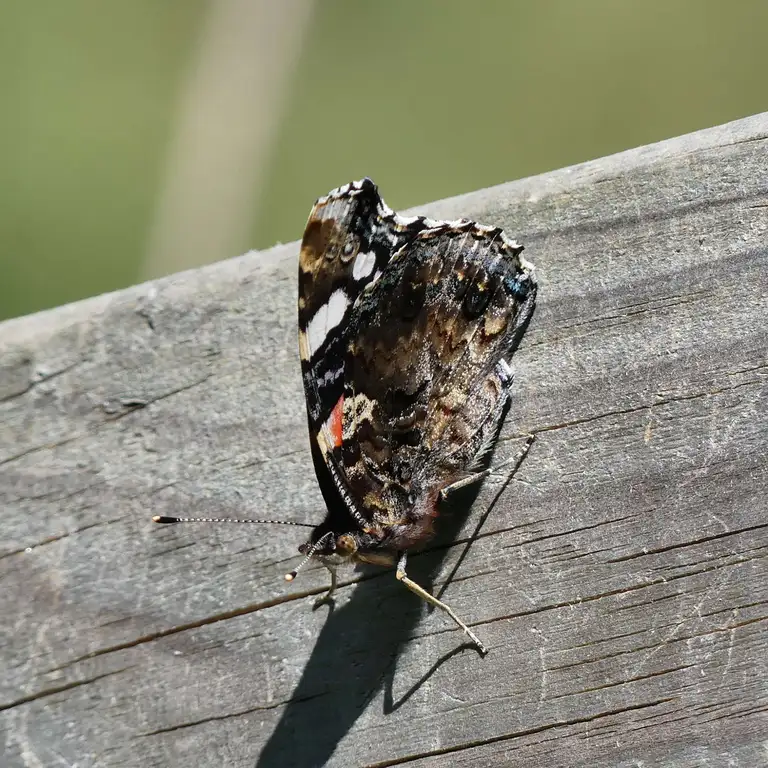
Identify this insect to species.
Vanessa atalanta
